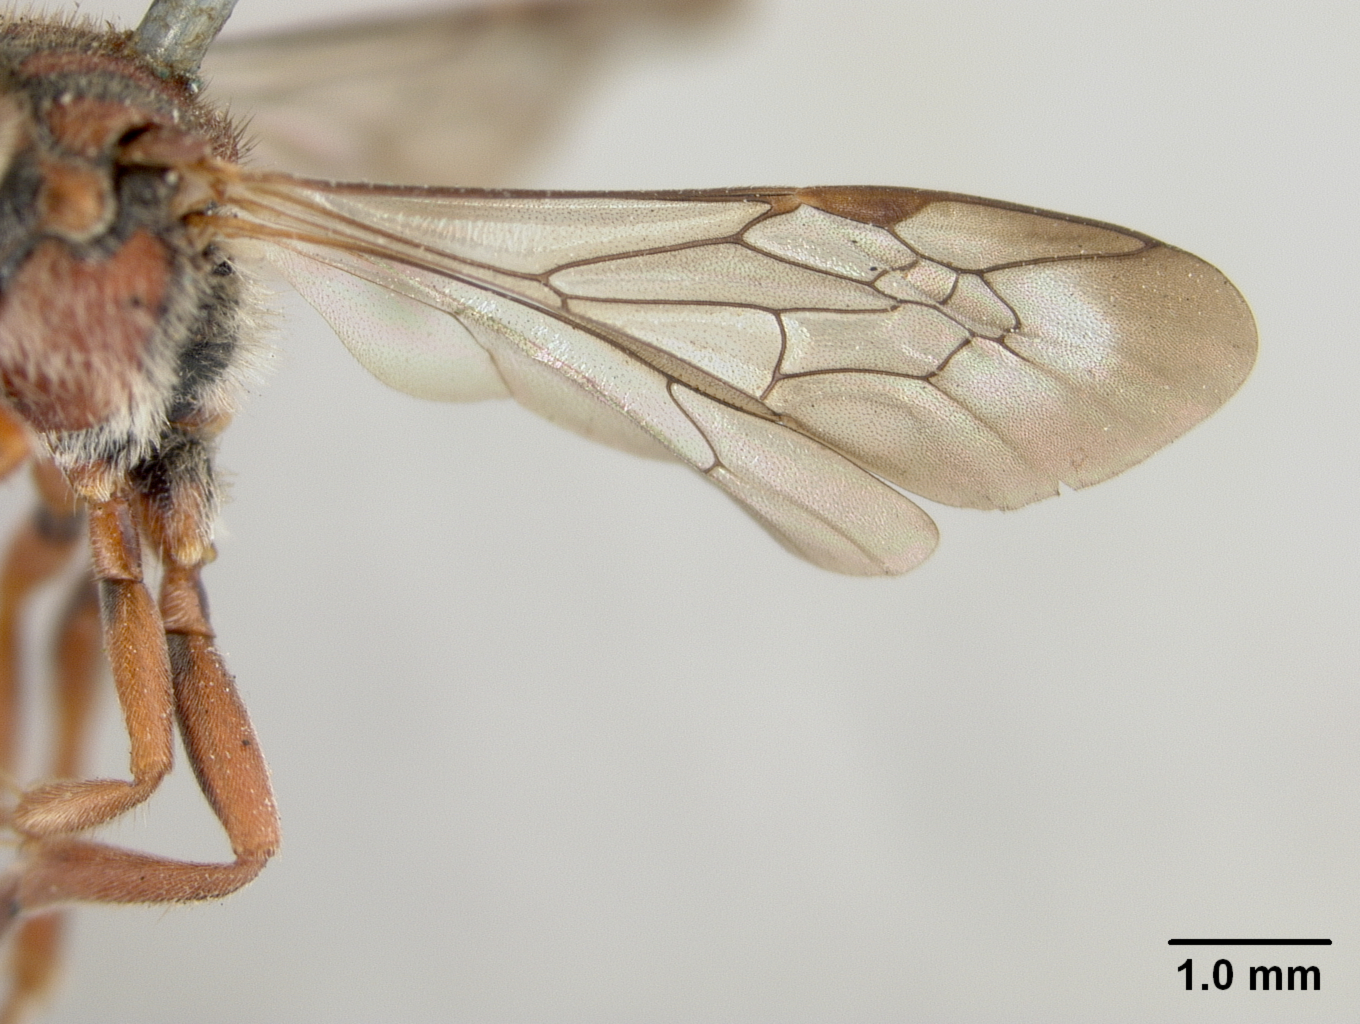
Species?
Nomada angelarum
